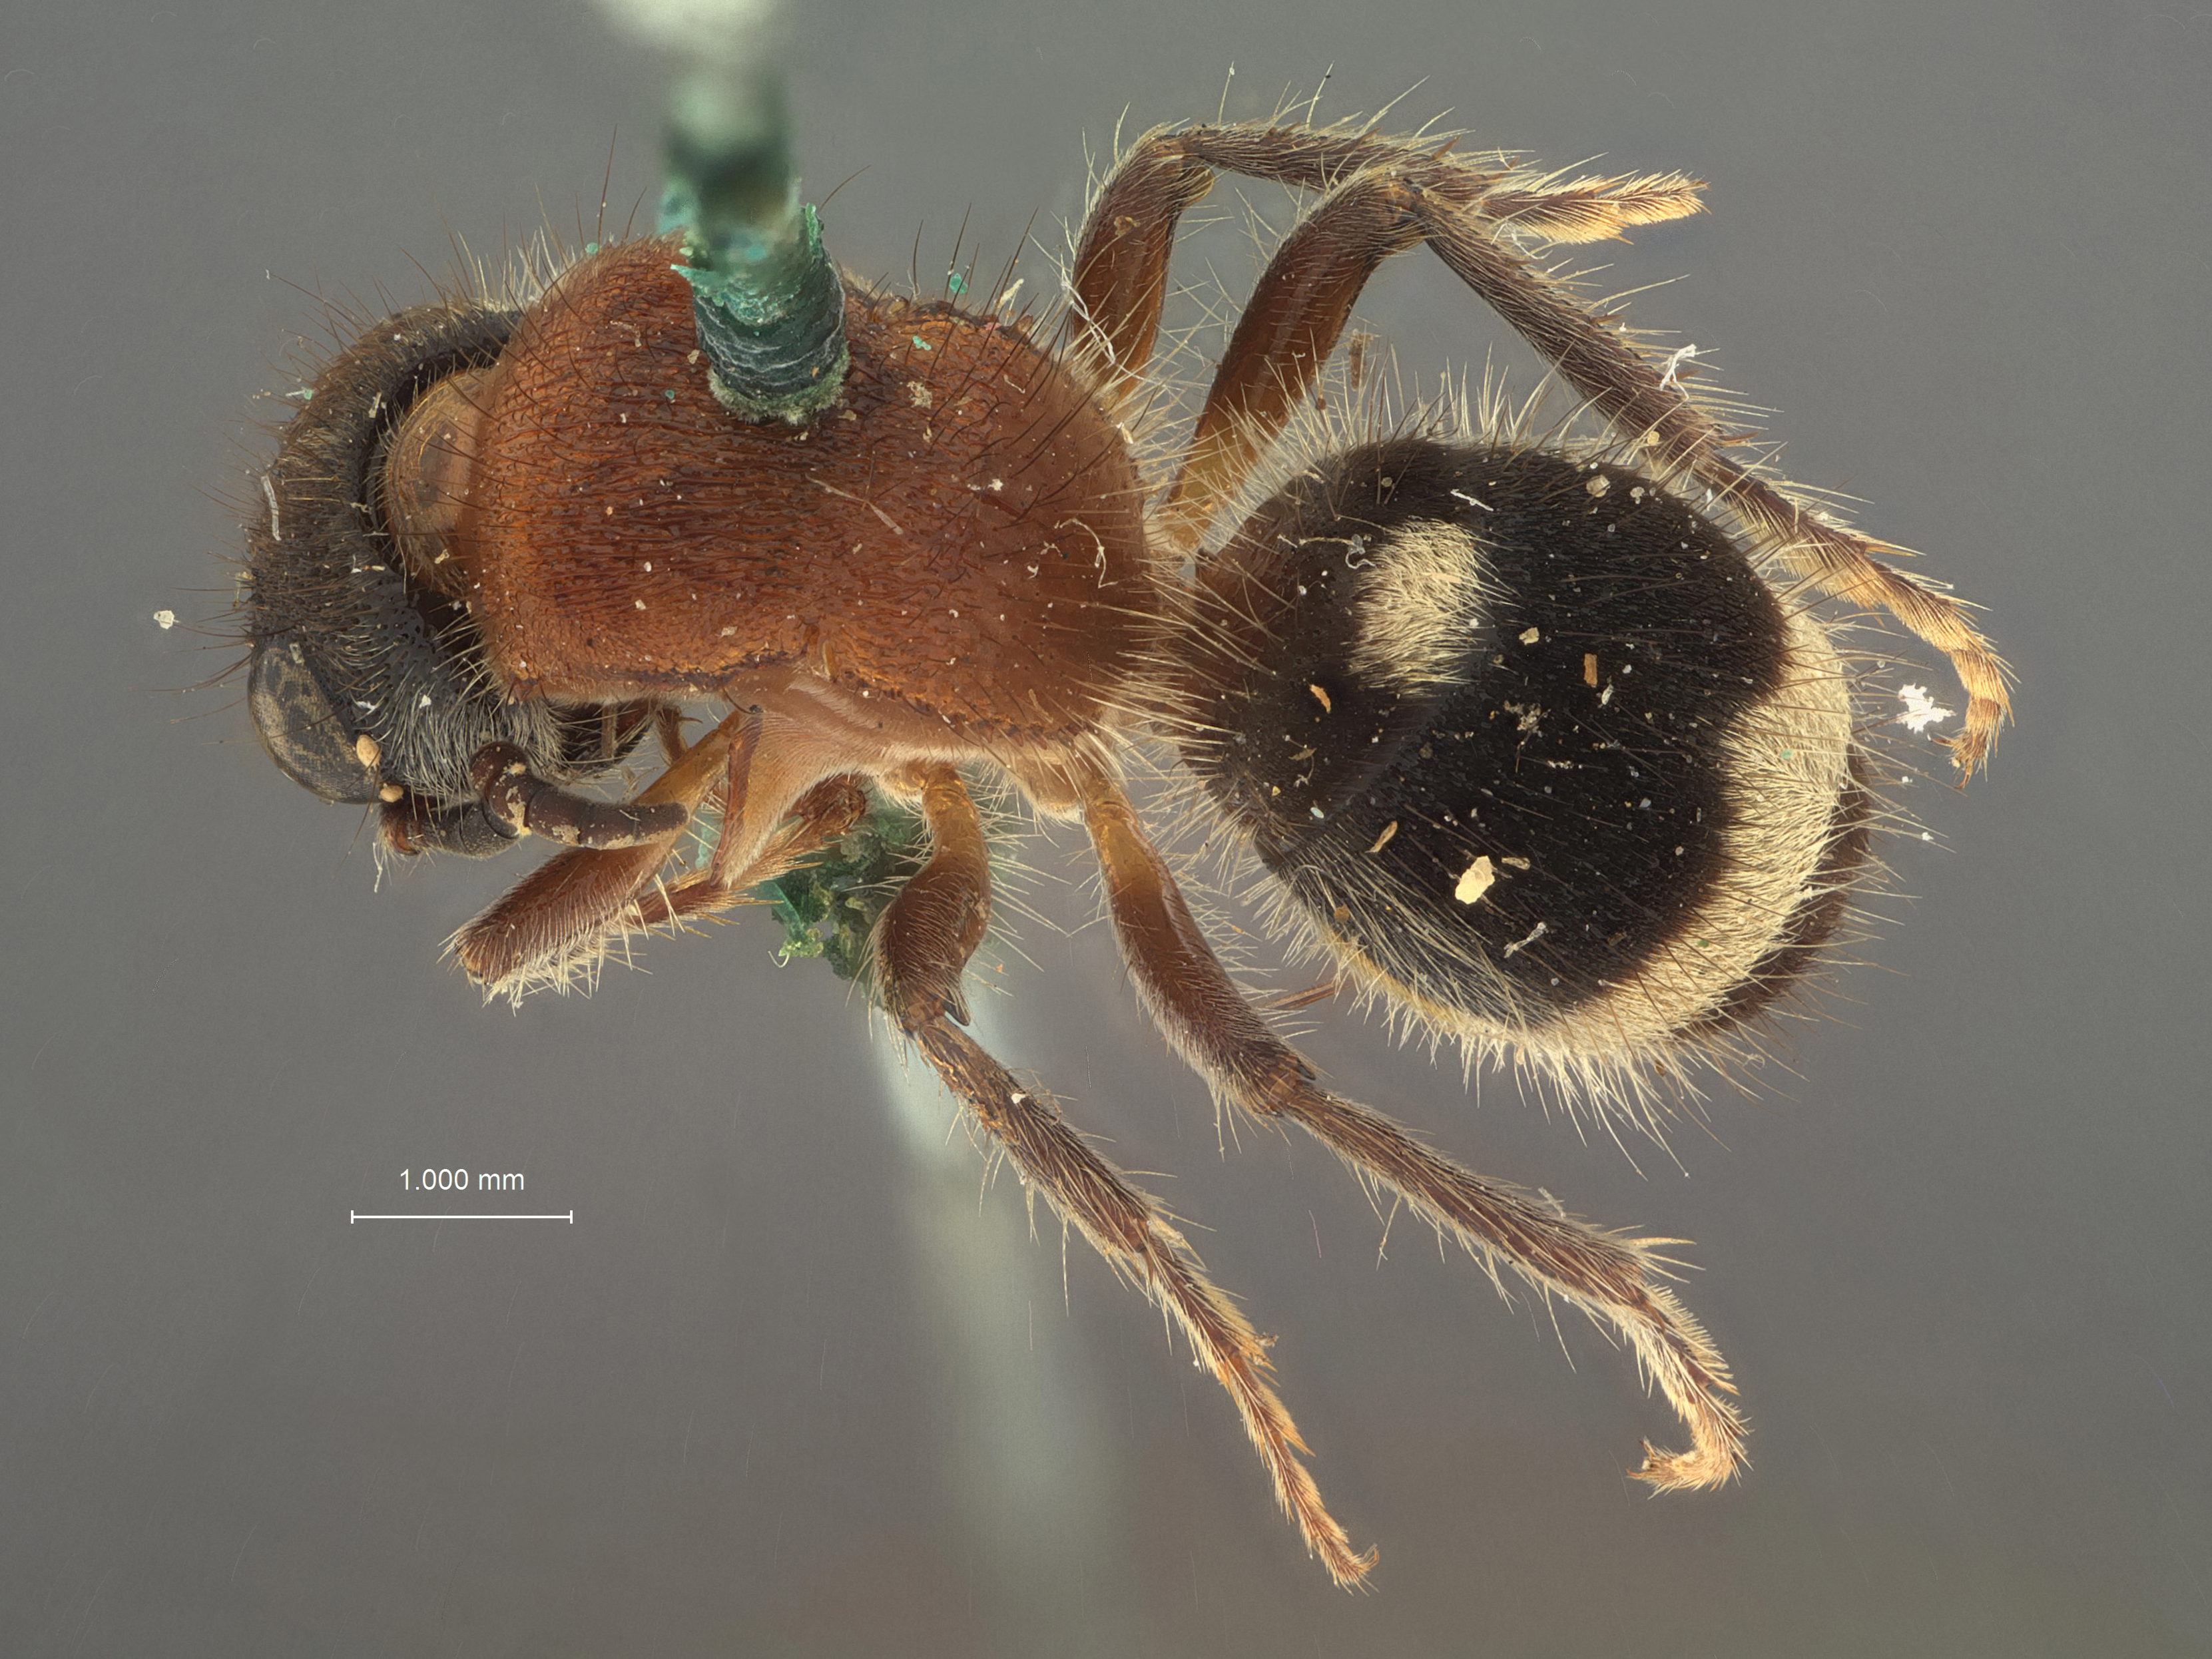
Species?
Squamulotilla subtriangularis
